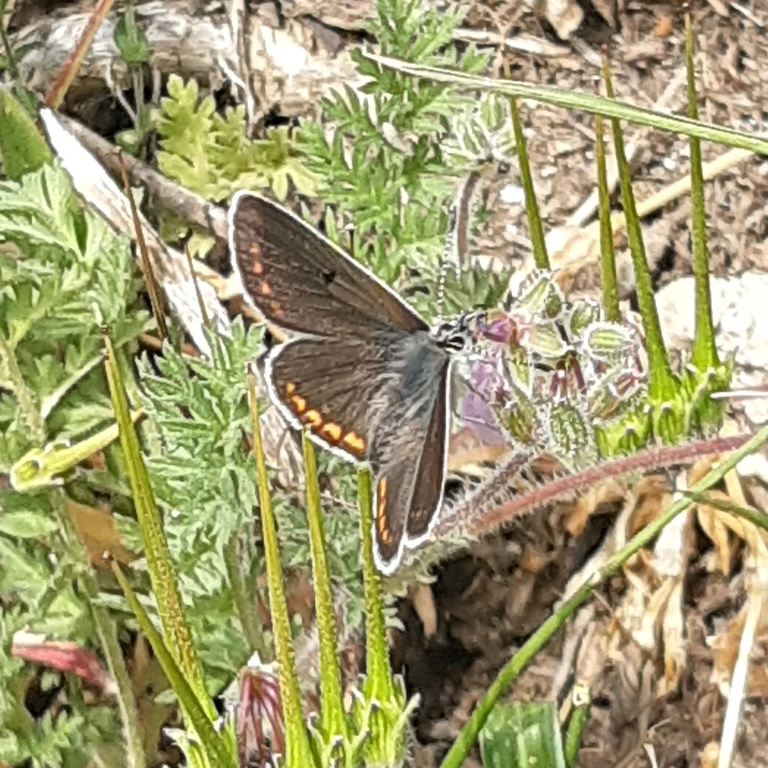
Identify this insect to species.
Aricia agestis/artaxerxes
